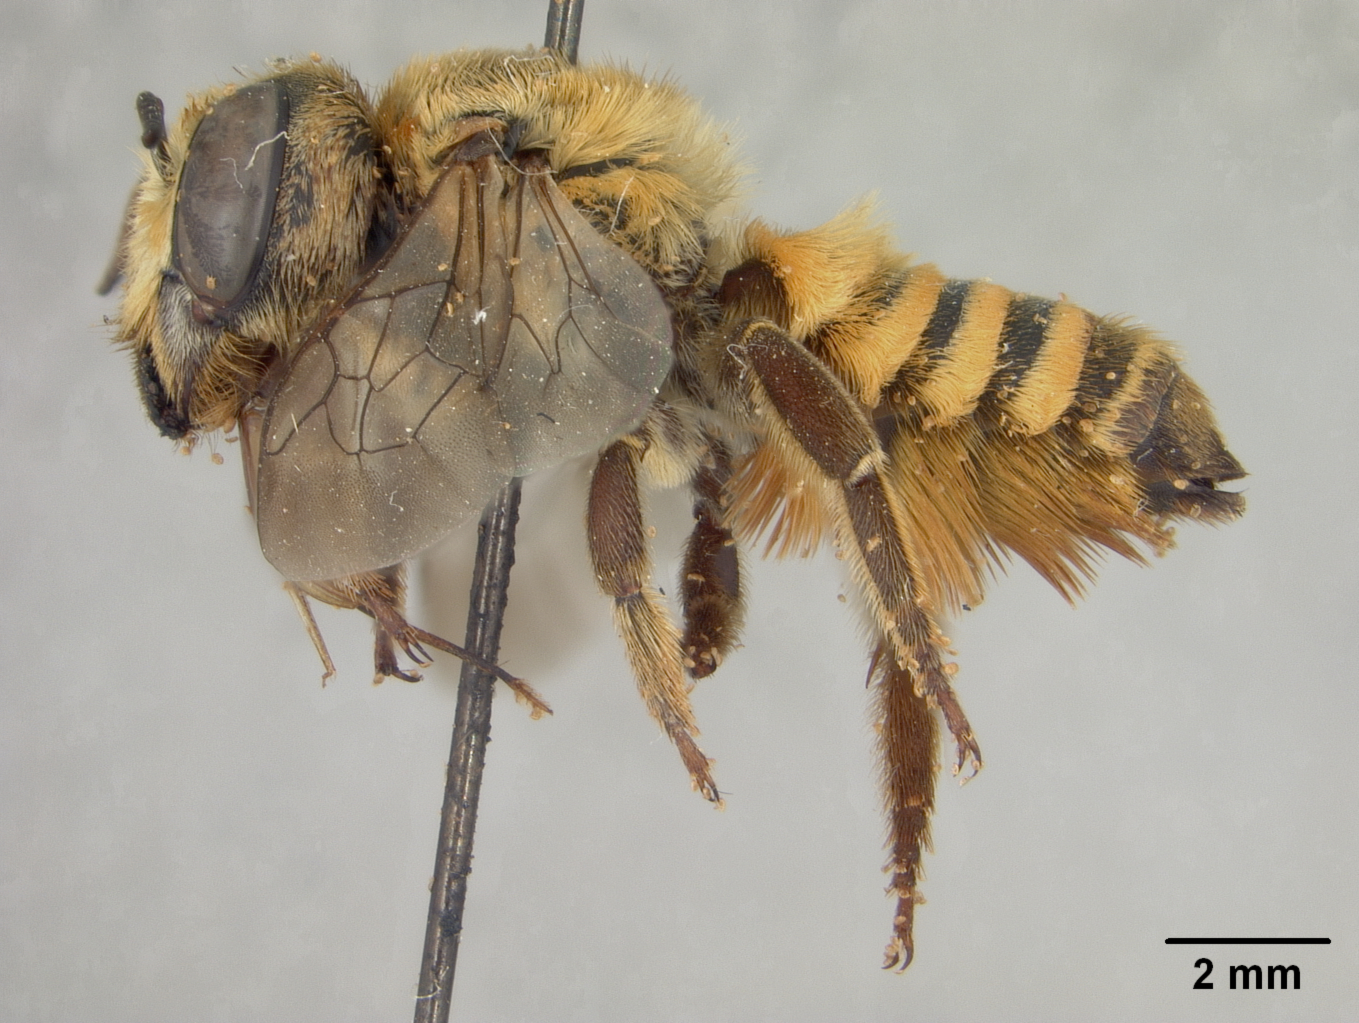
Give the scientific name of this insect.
Megachile sericans
